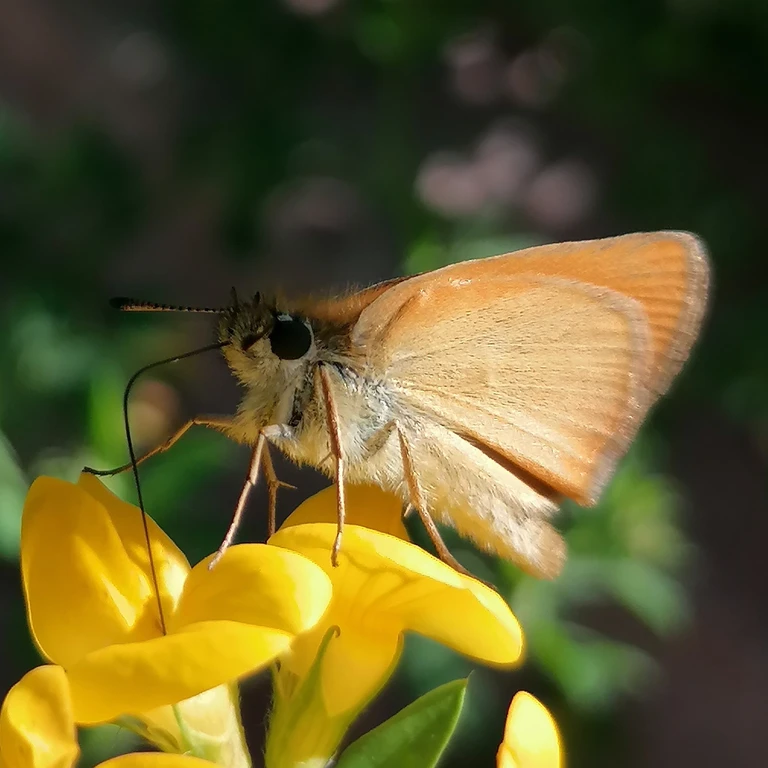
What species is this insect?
Thymelicus lineola
